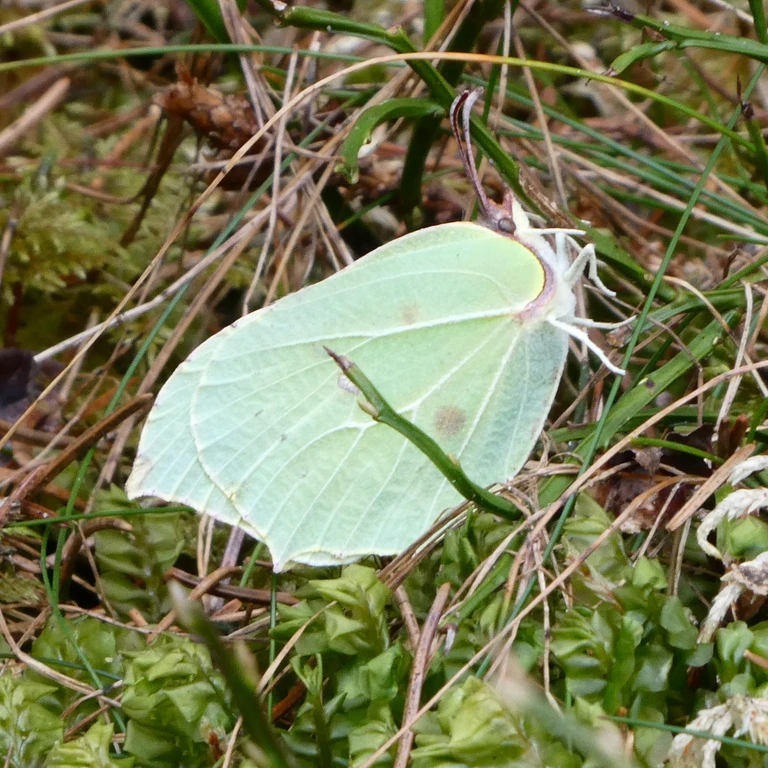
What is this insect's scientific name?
Gonepteryx rhamni
